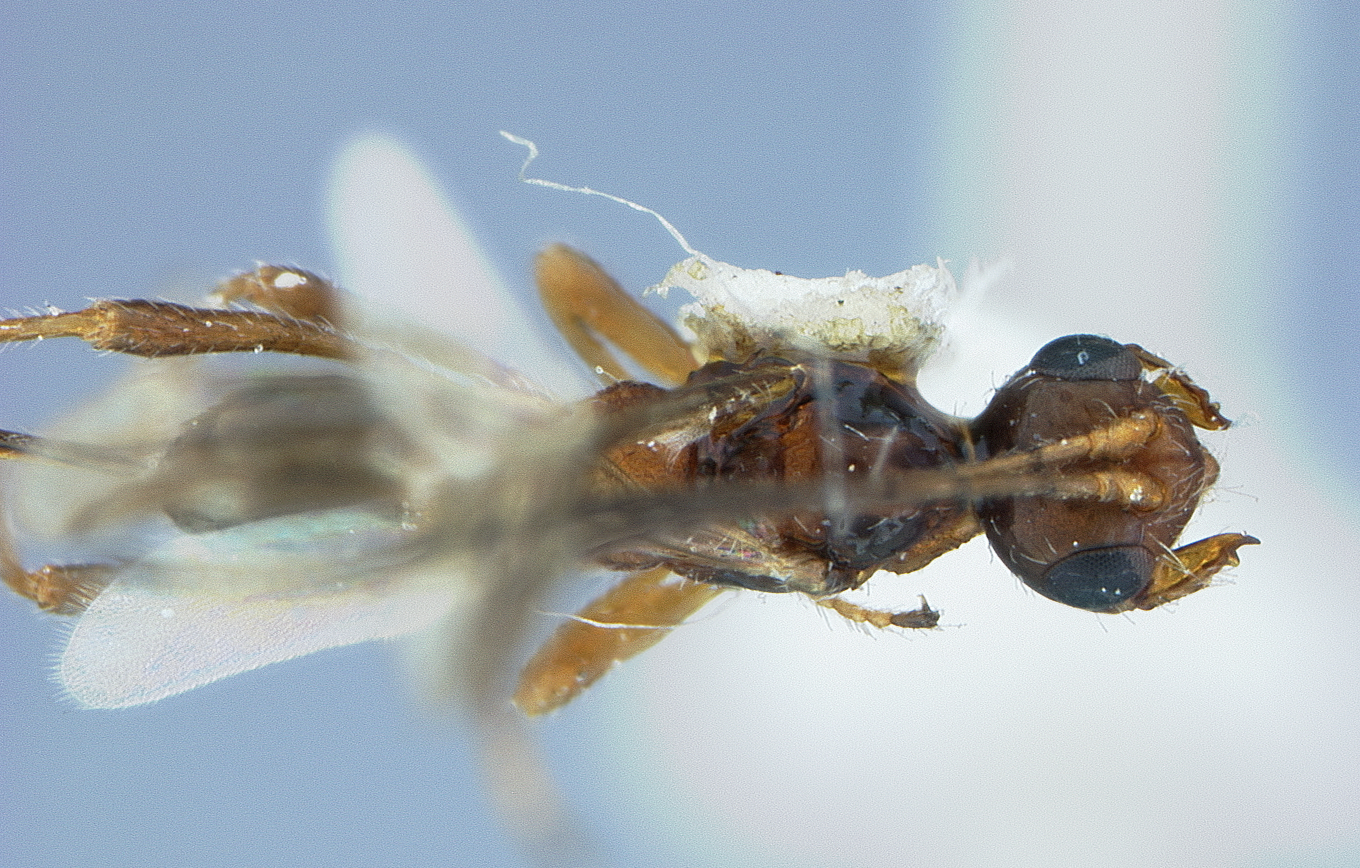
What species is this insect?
Hoplalysia slossonae
